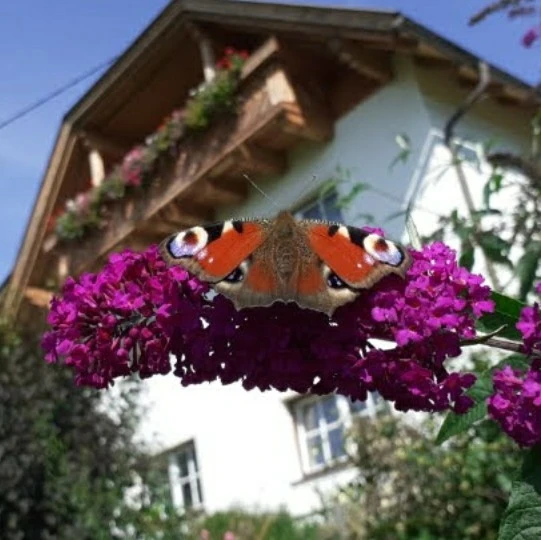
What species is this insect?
Aglais io
